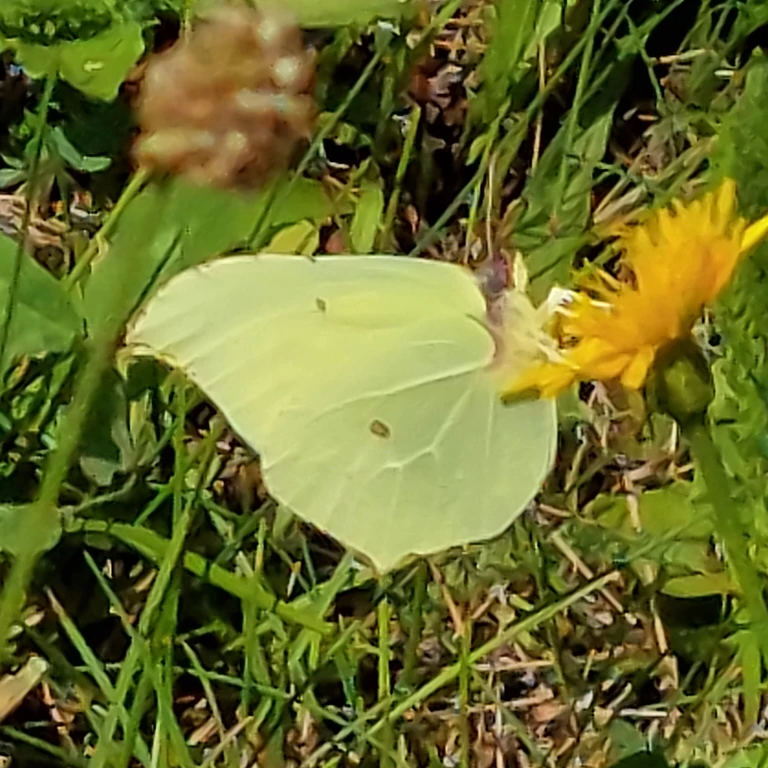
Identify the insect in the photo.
Gonepteryx rhamni
